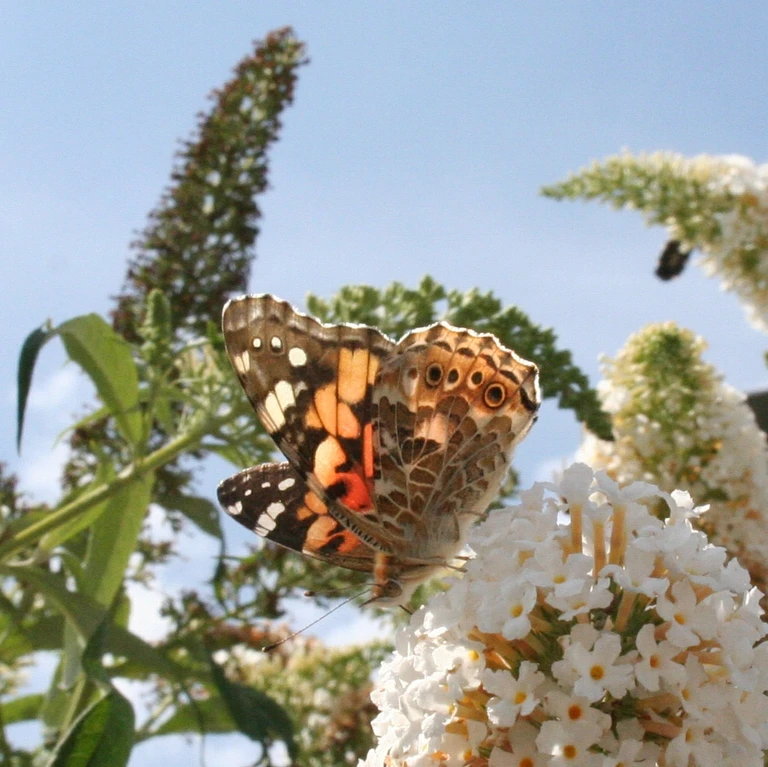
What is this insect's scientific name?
Vanessa cardui
